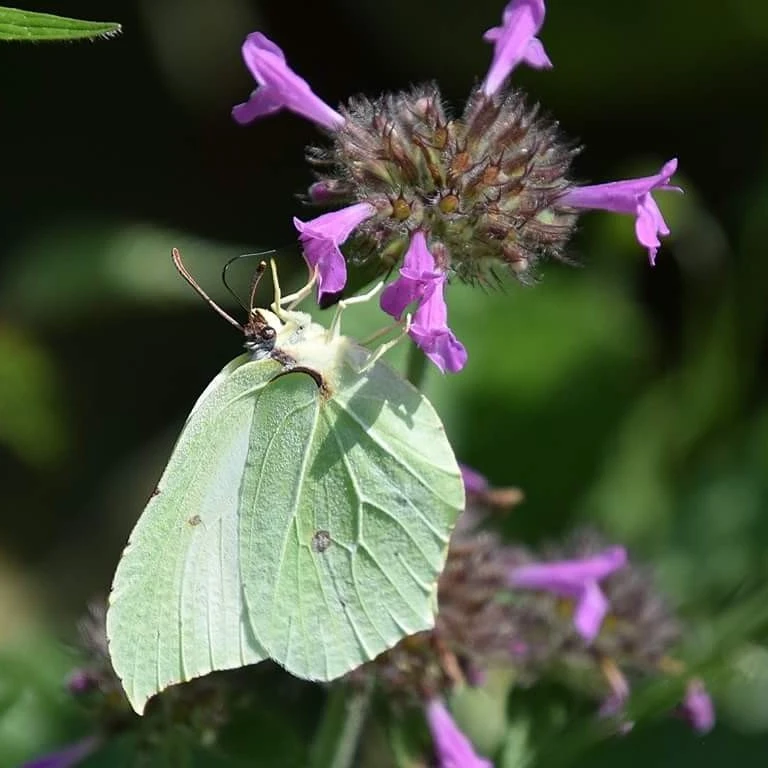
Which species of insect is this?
Gonepteryx rhamni
